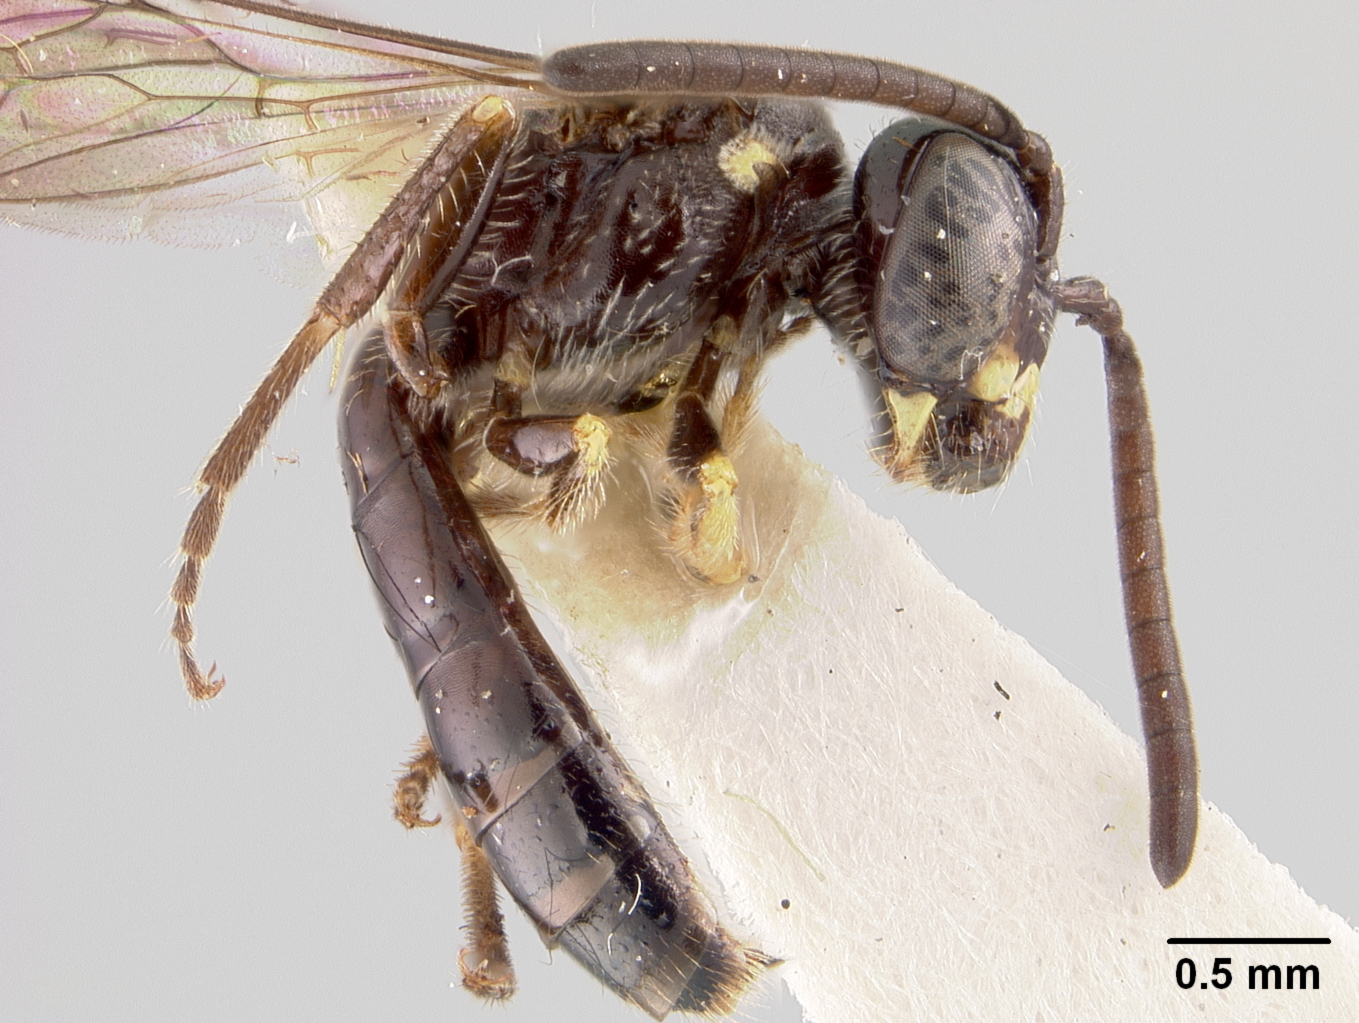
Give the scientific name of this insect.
Heterosarus nitens
